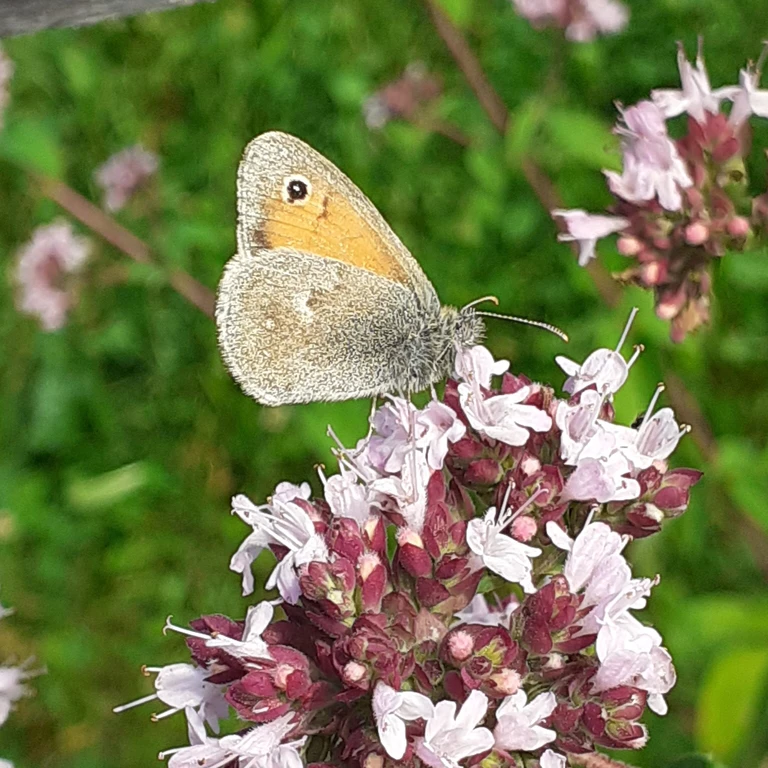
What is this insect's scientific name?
Coenonympha pamphilus
